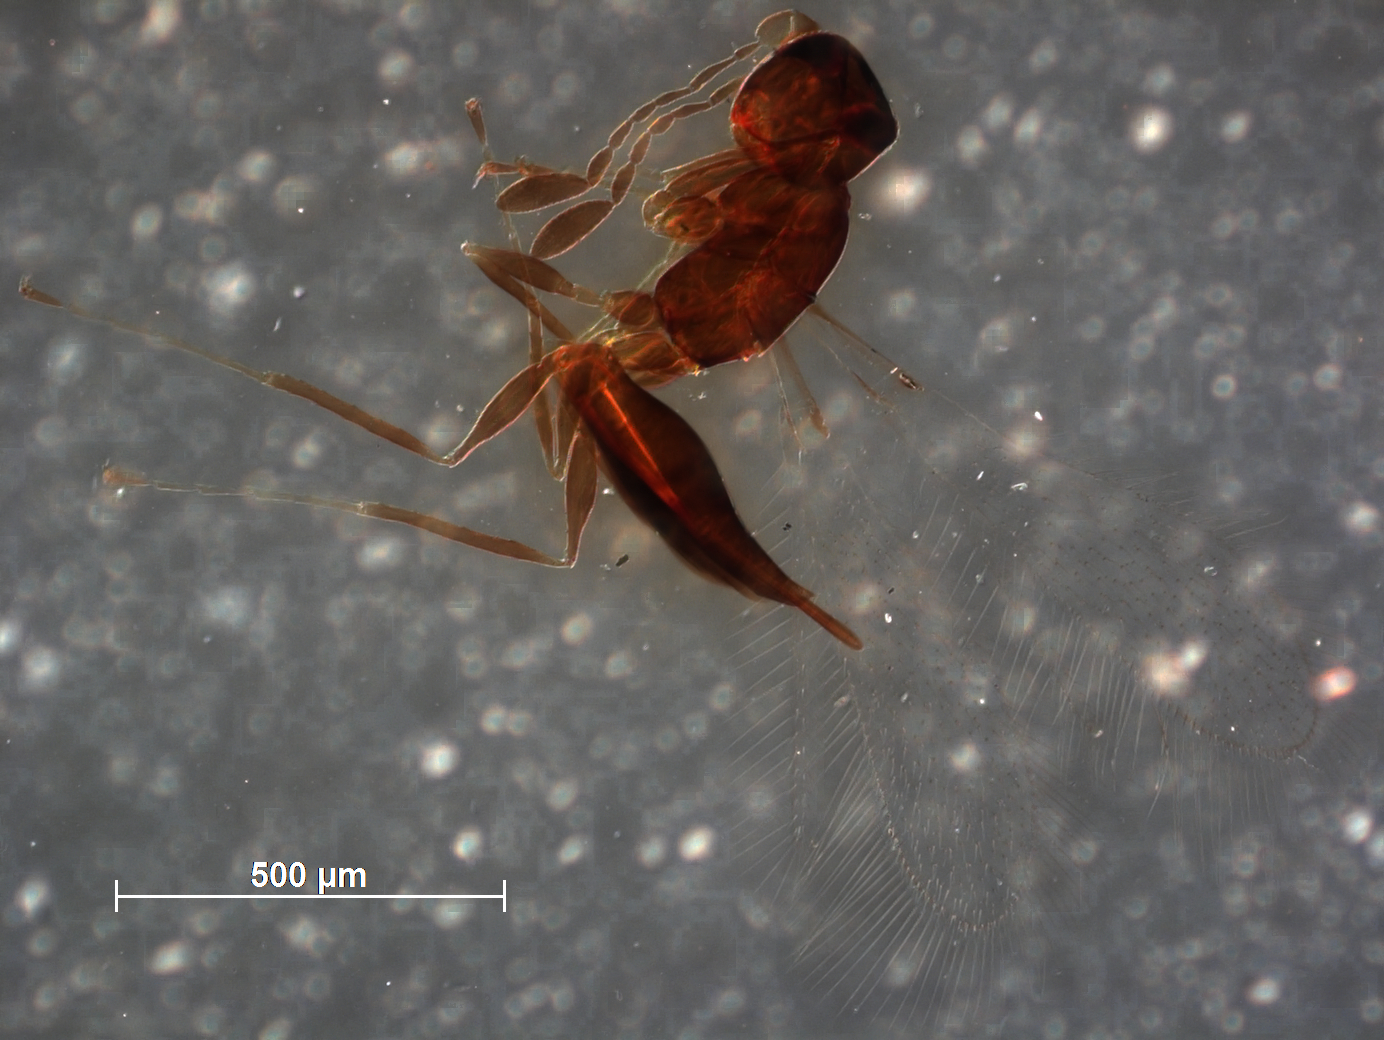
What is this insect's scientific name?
Polynema consobrinus
